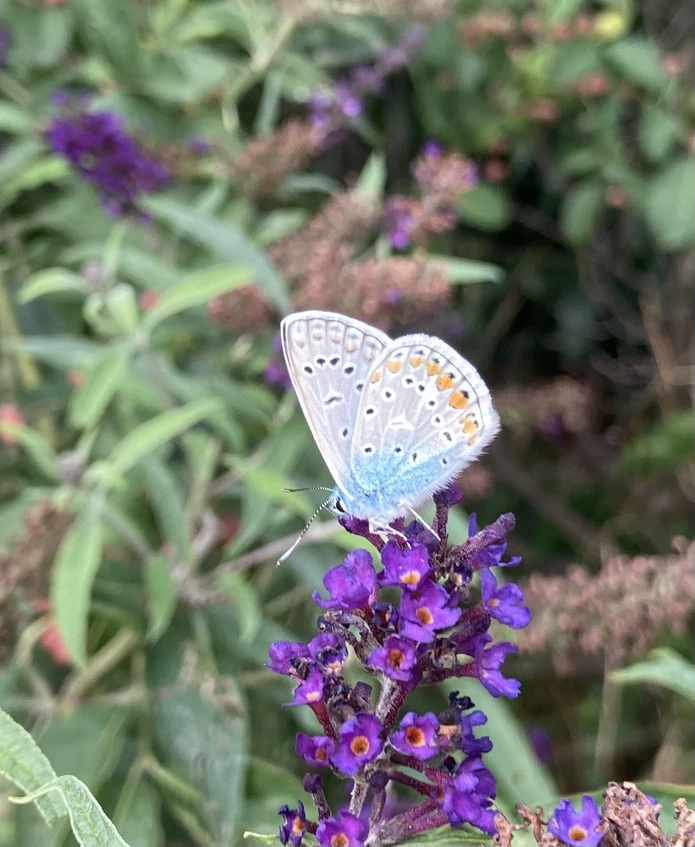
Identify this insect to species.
Polyommatus icarus
